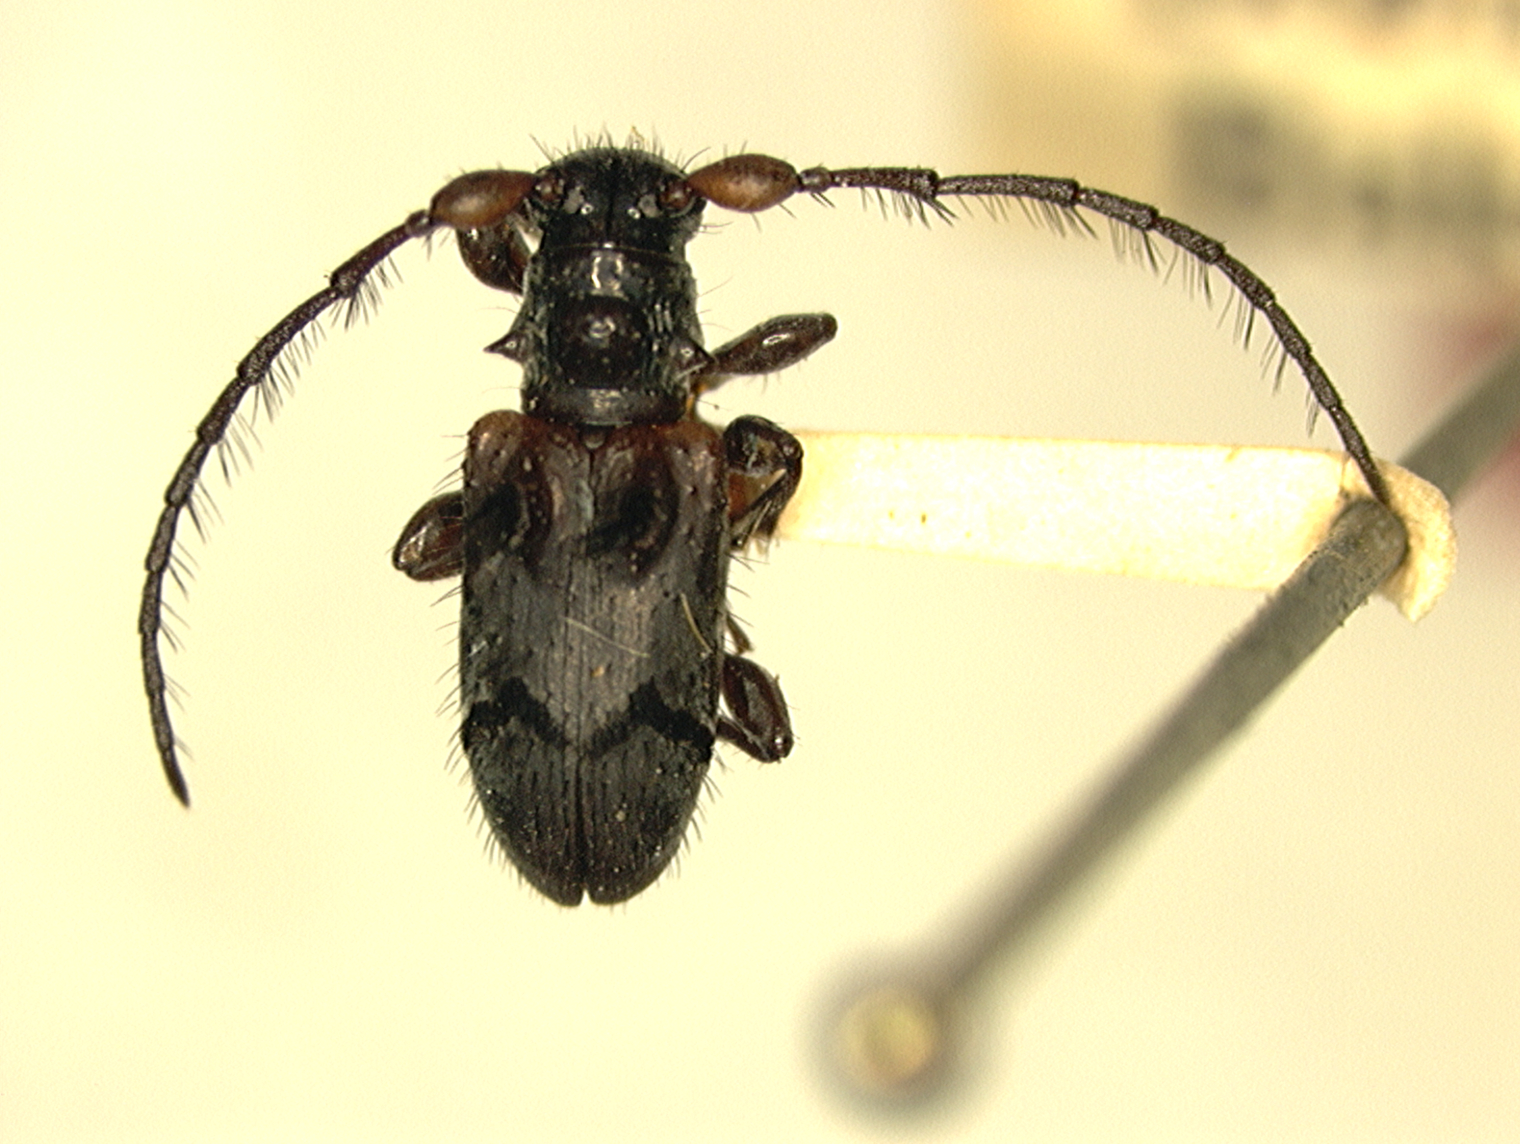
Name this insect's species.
Mimogyaritus fasciatus
